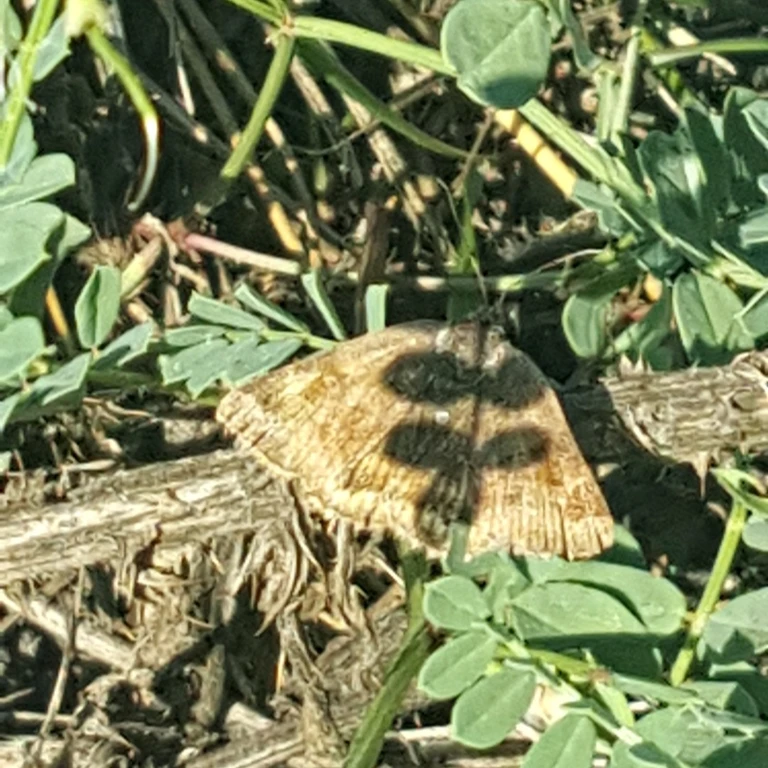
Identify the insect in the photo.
Euclidia glyphica
